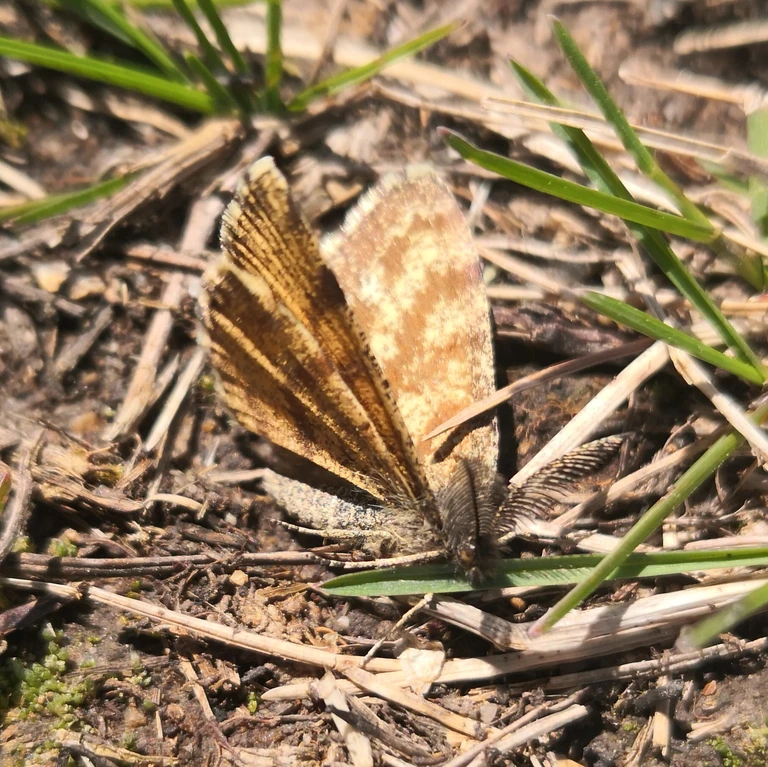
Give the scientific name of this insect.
Ematurga atomaria
